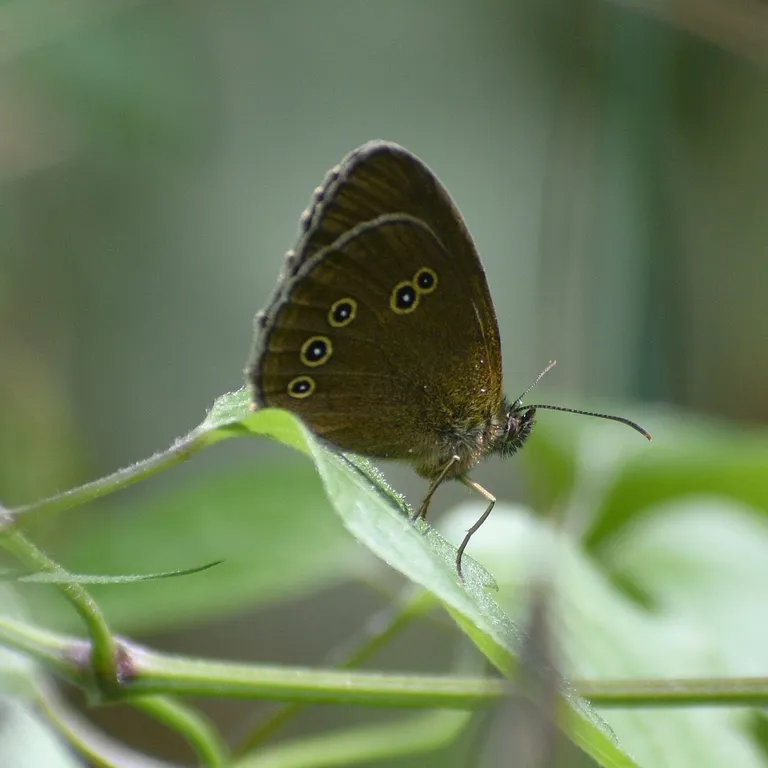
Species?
Aphantopus hyperantus
